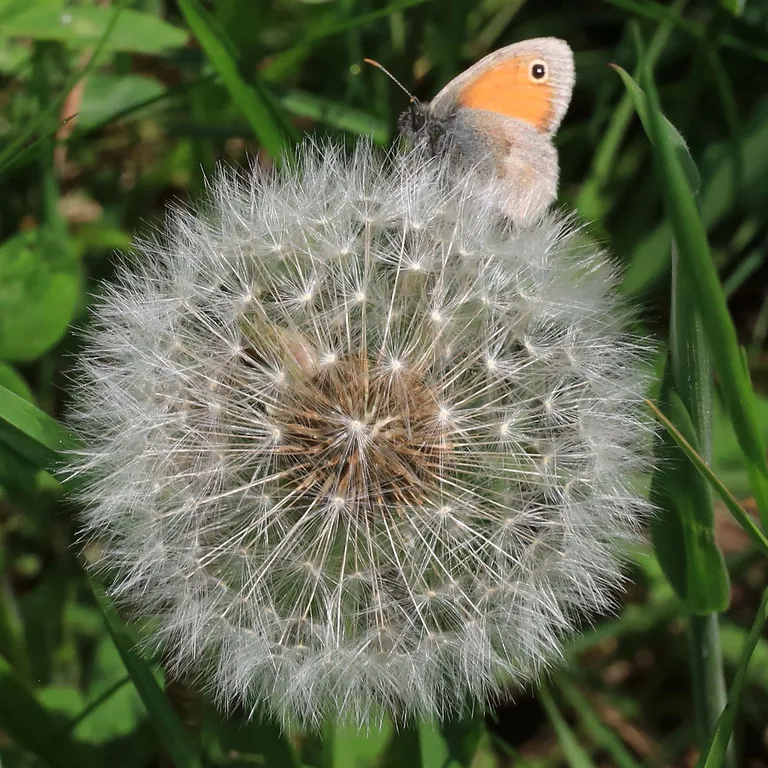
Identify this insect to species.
Coenonympha pamphilus
